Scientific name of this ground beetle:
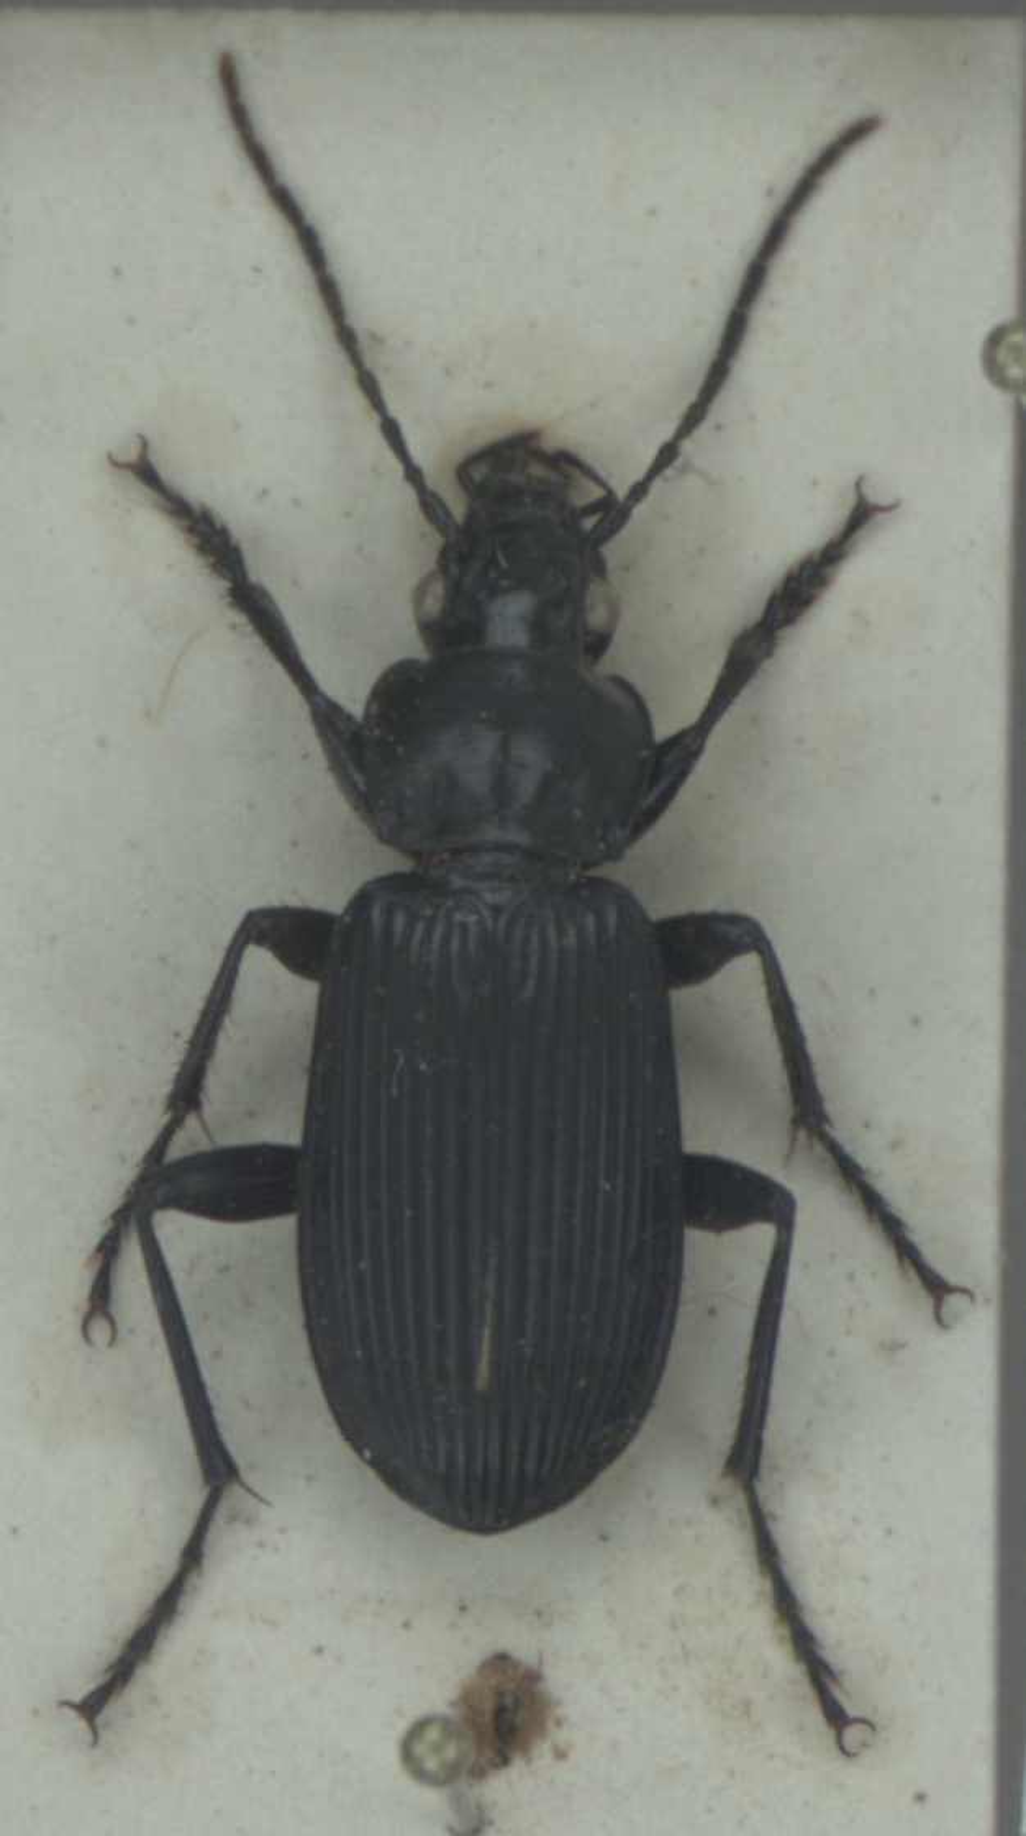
Pterostichus niger
